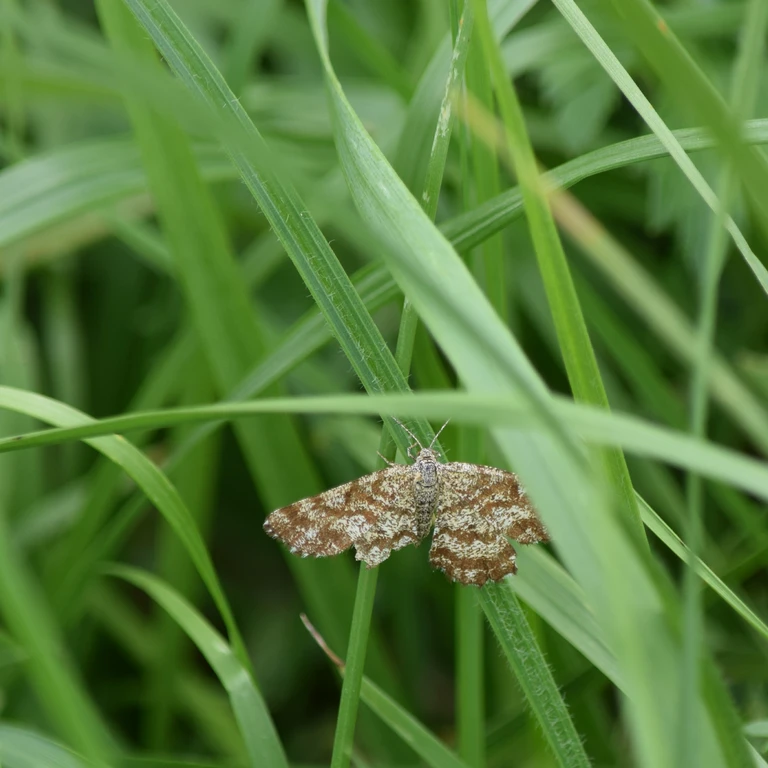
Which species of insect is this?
Ematurga atomaria
